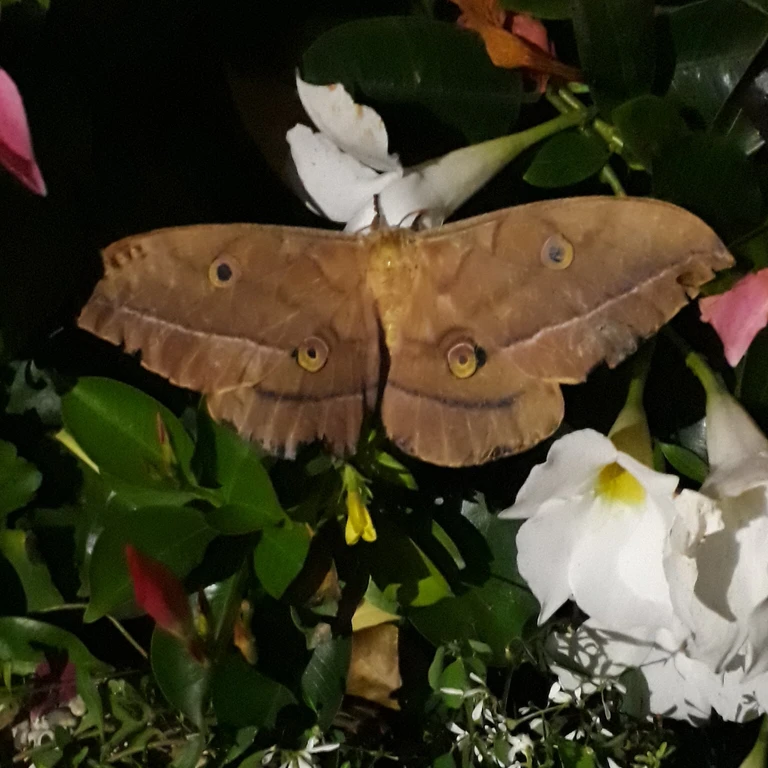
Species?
Antheraea yamamai
